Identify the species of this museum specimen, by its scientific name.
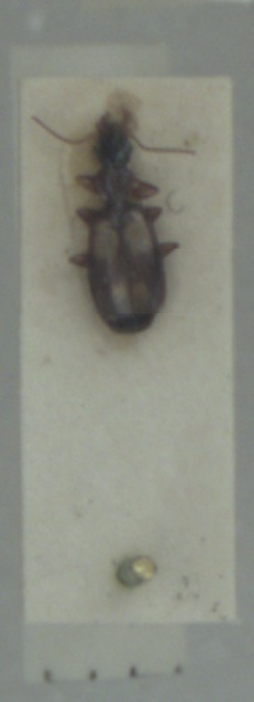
Calodromius spilotus
